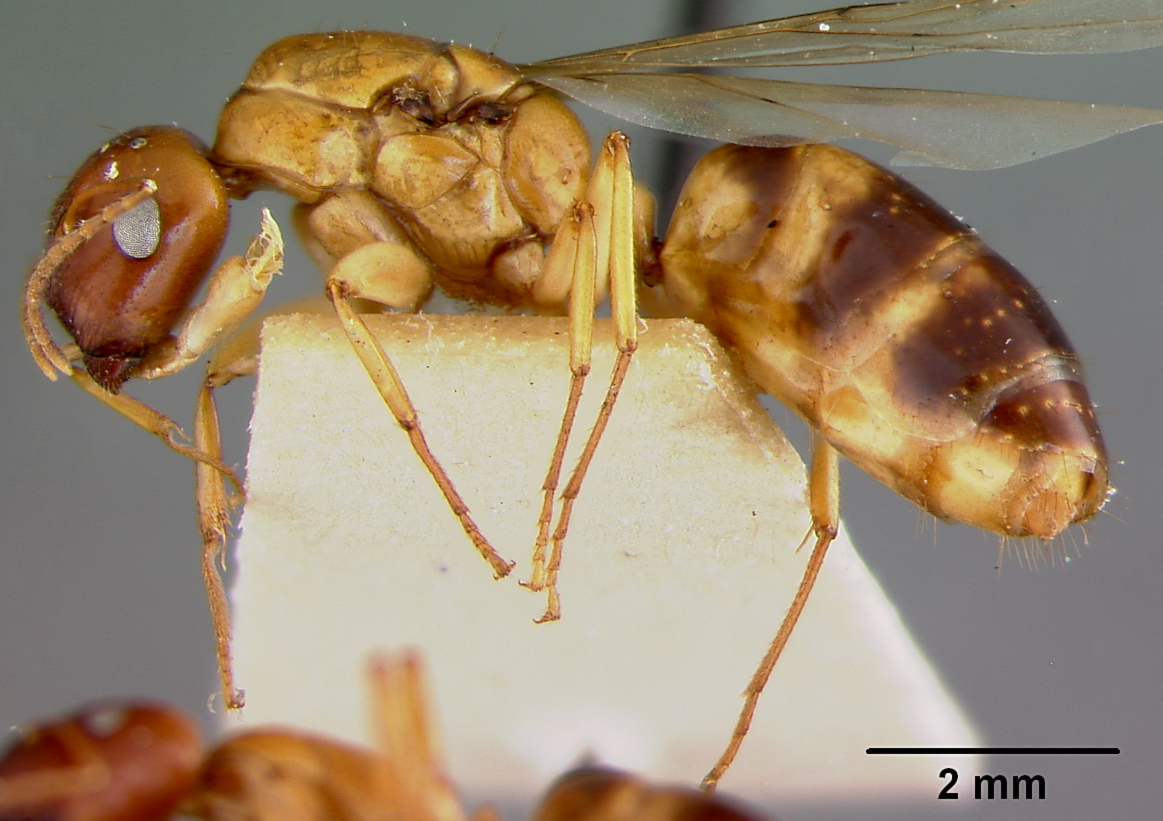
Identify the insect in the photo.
Camponotus maudella
